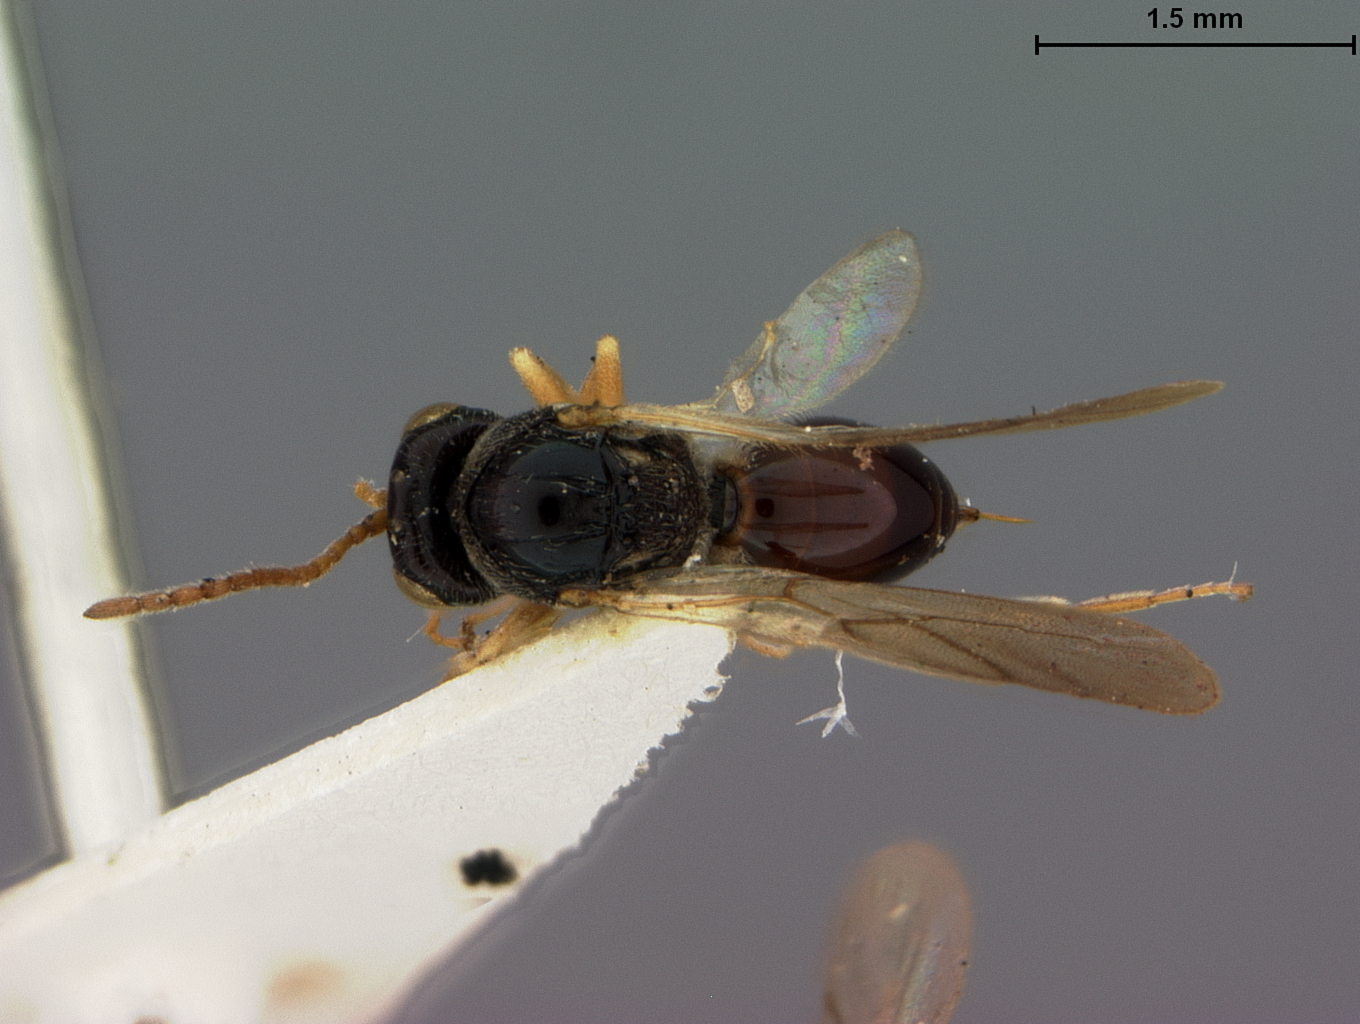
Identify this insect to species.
Synophromorpha rubi
